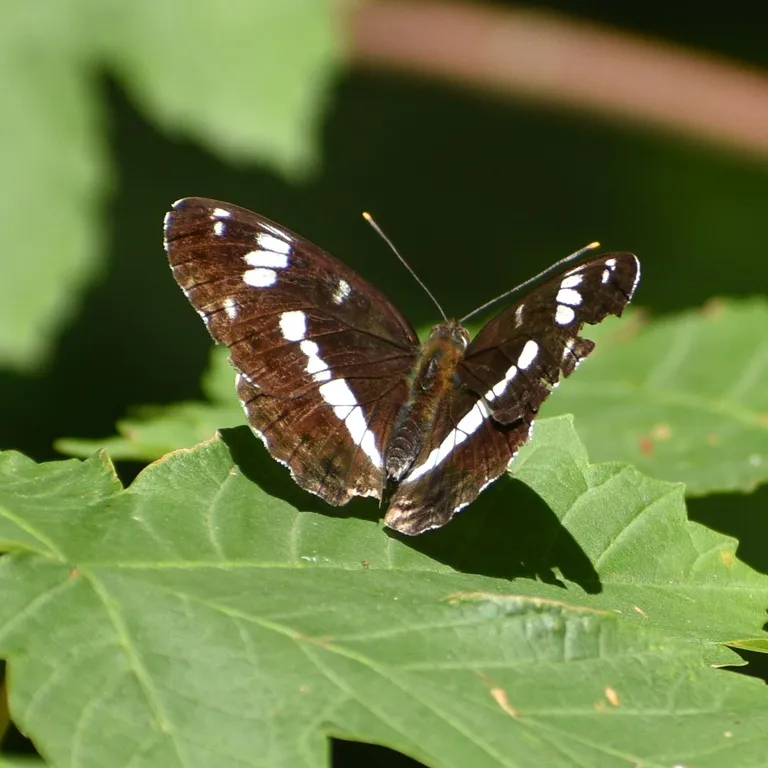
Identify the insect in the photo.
Limenitis camilla (also Ladoga camilla)
